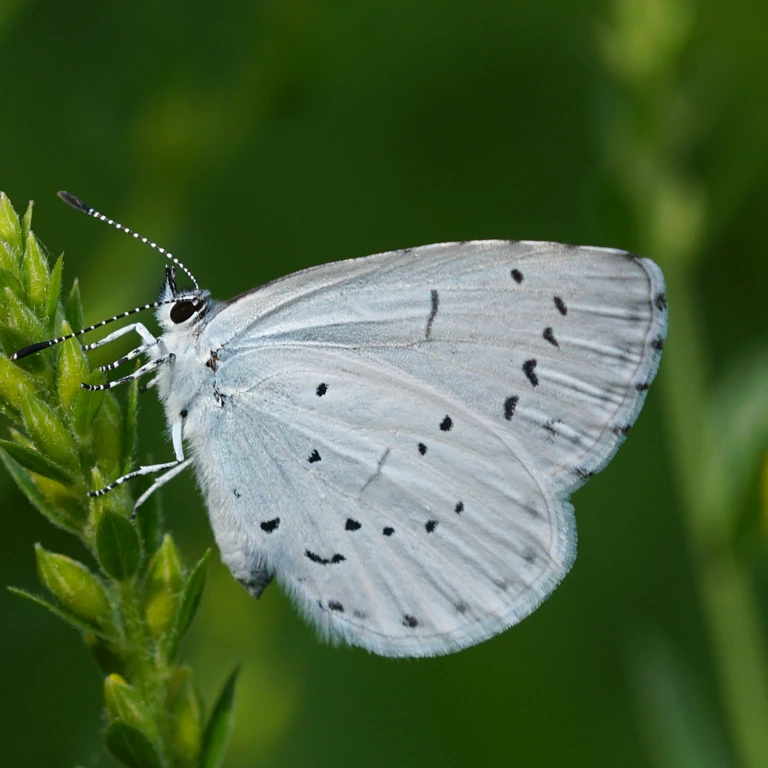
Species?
Celastrina argiolus
